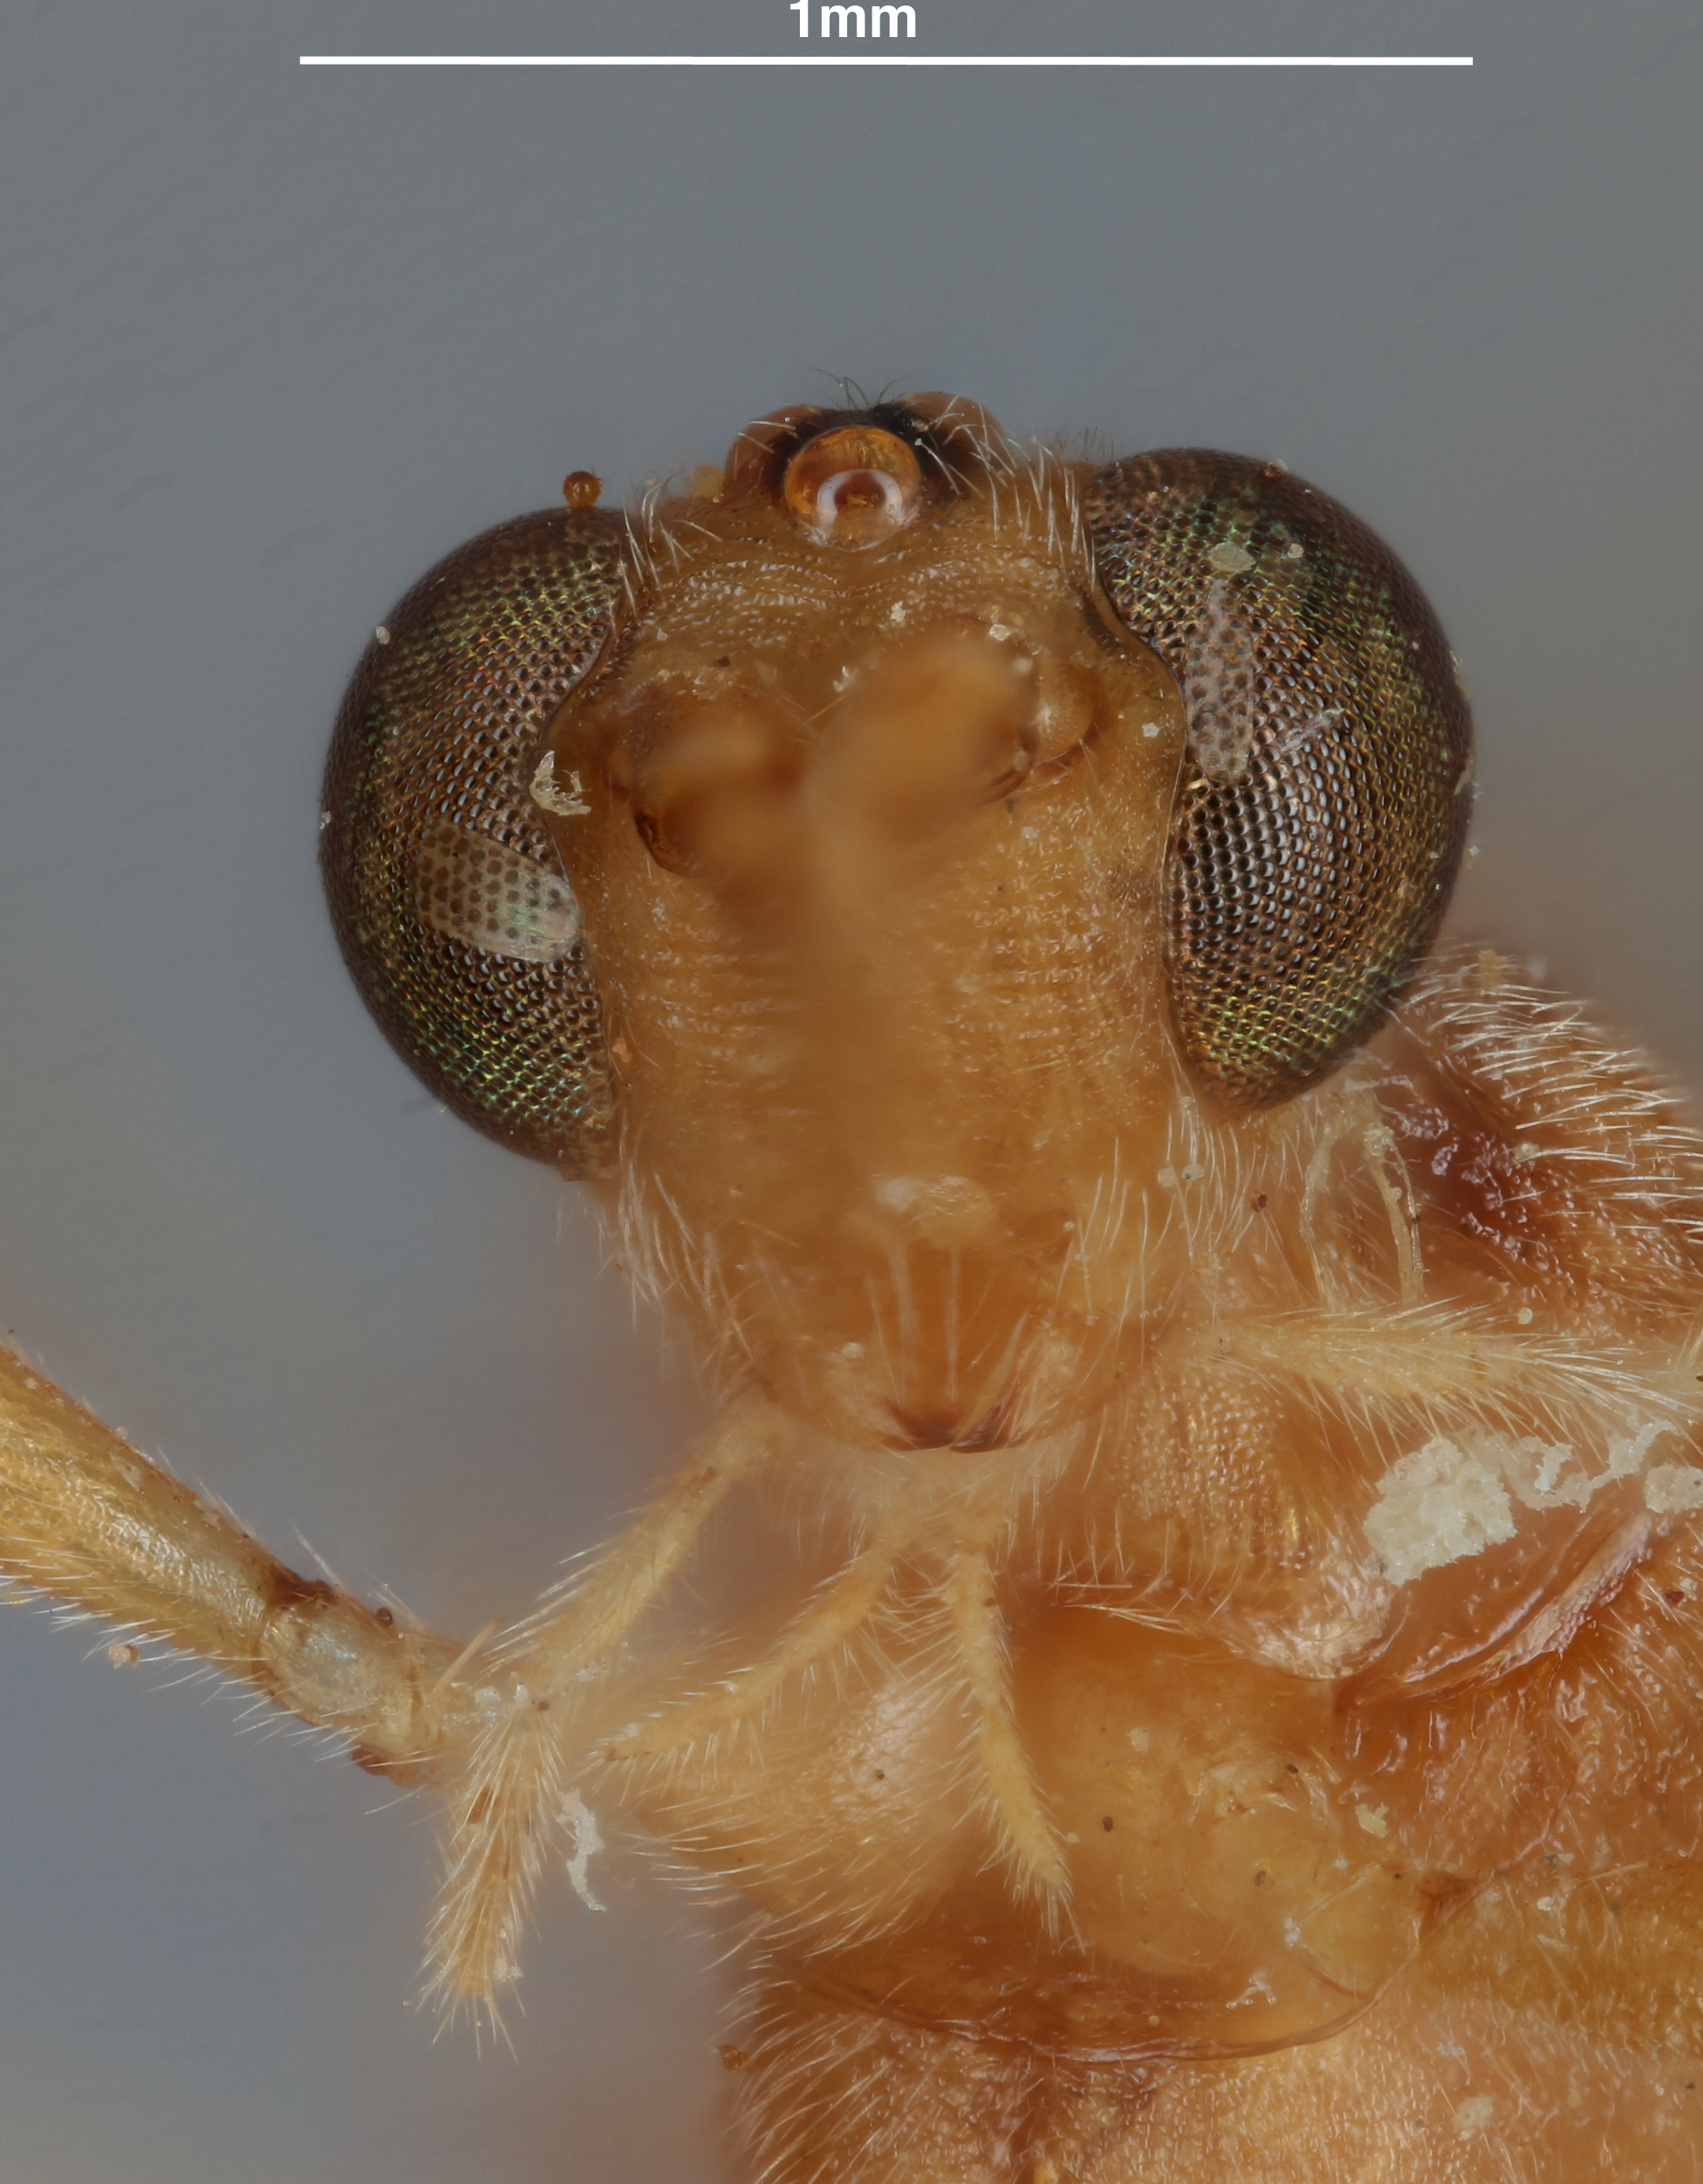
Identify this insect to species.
Rhogas modestus
